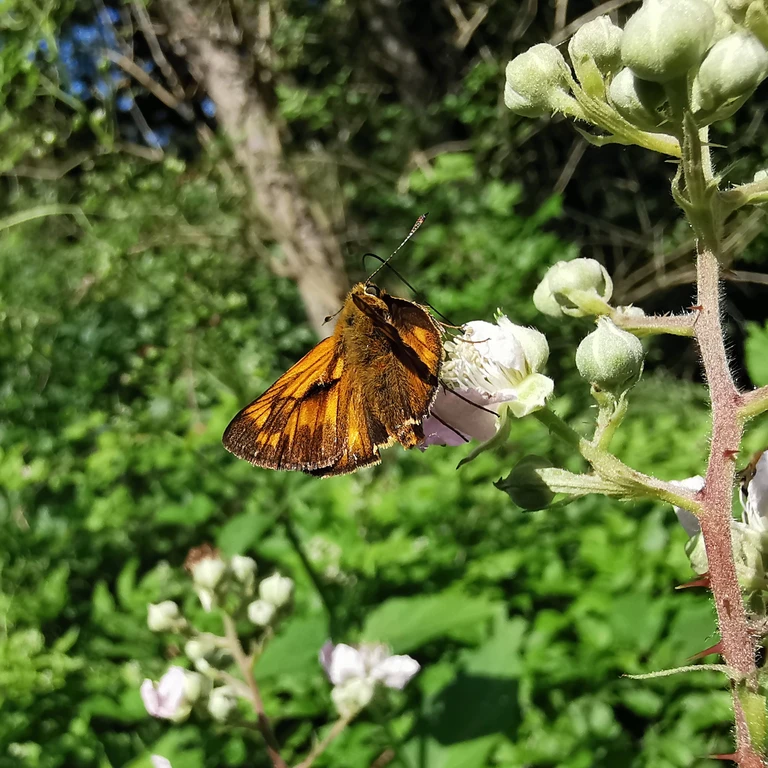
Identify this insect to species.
Ochlodes sylvanus (also Ochlodes venata)
